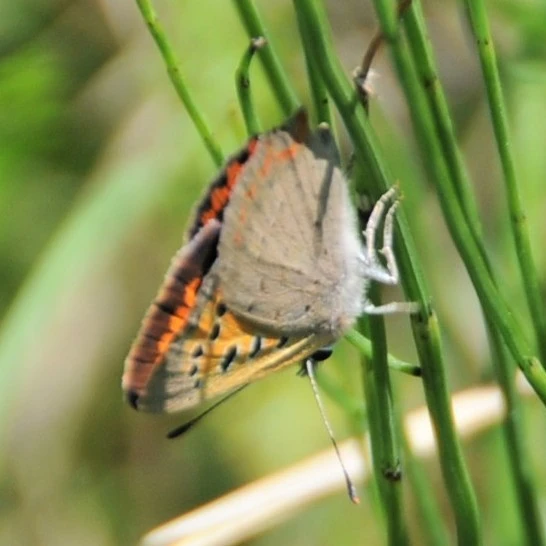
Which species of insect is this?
Lycaena phlaeas
